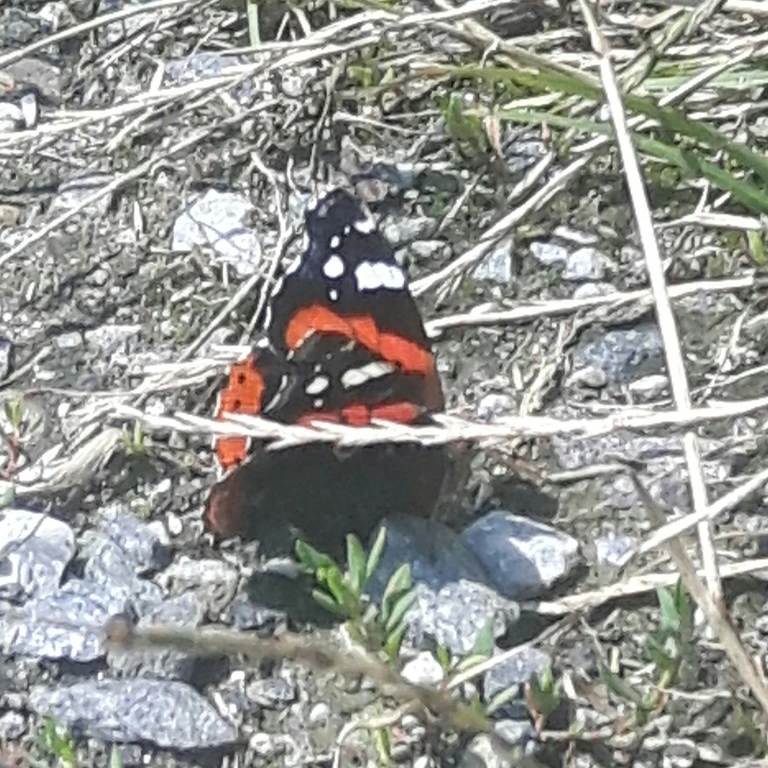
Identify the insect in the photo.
Vanessa atalanta
